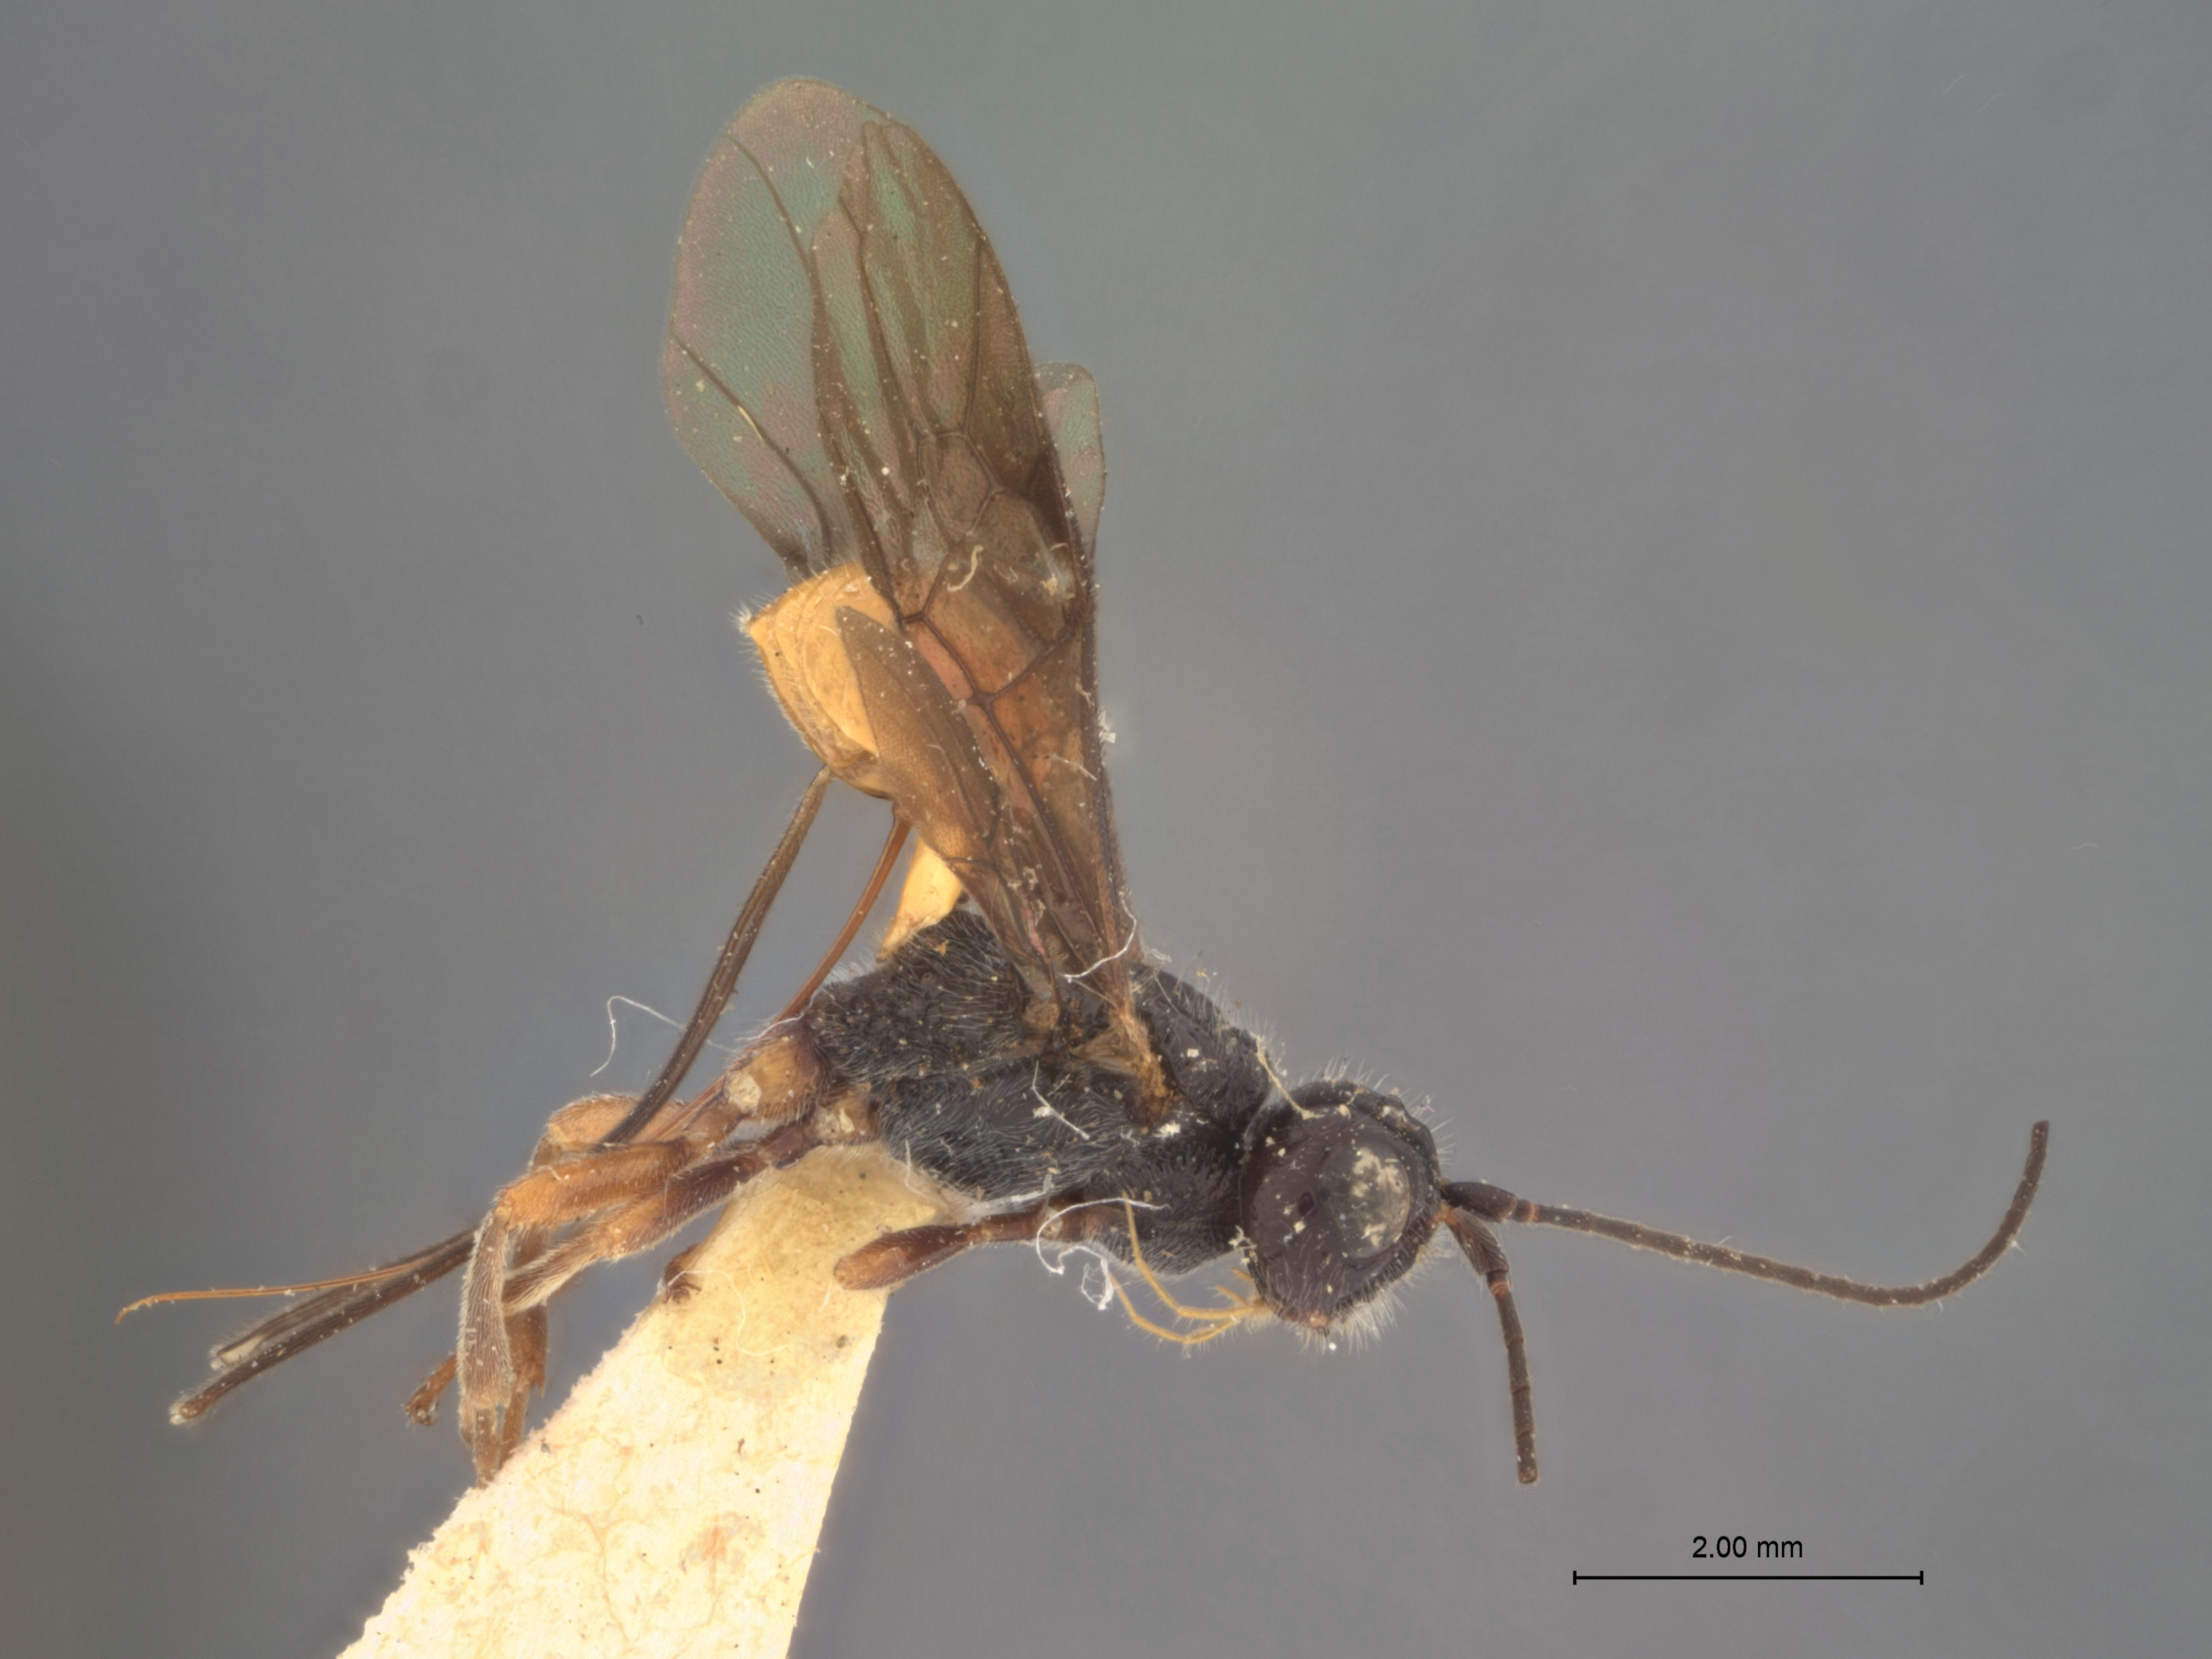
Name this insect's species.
Capitonius erythrogaster
